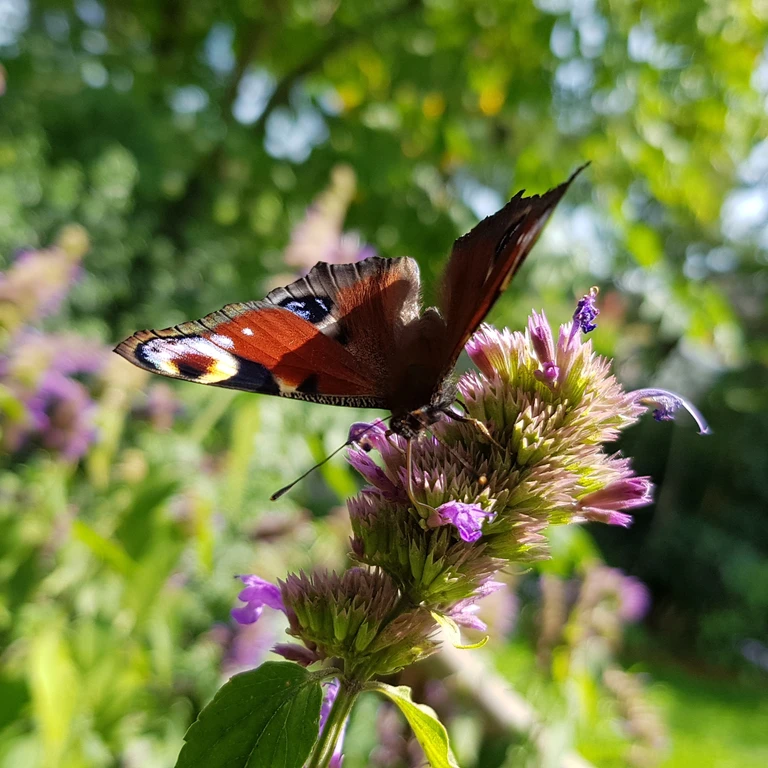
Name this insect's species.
Aglais io
